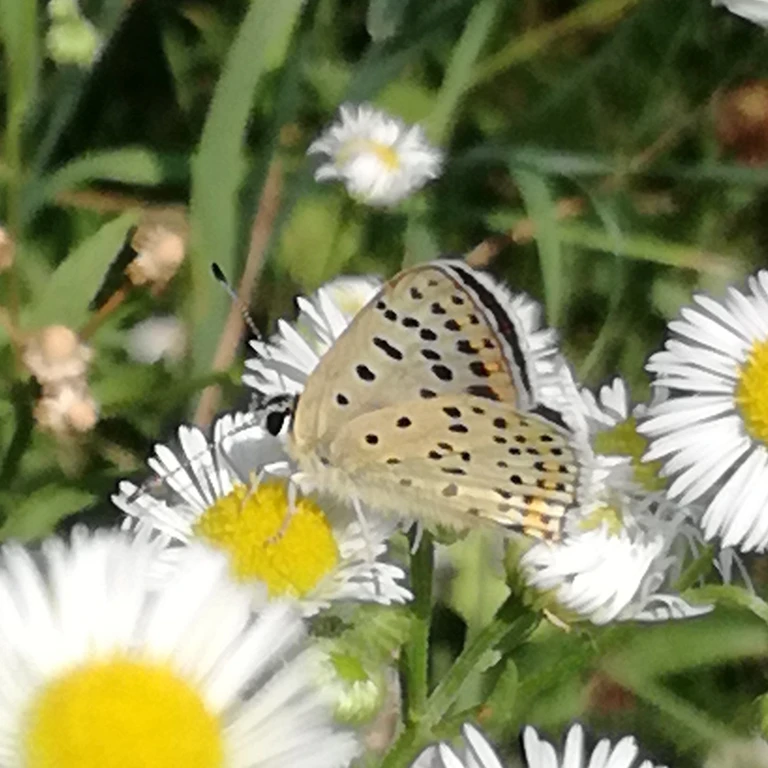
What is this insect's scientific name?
Lycaena tityrus (also Loweia tityrus)
